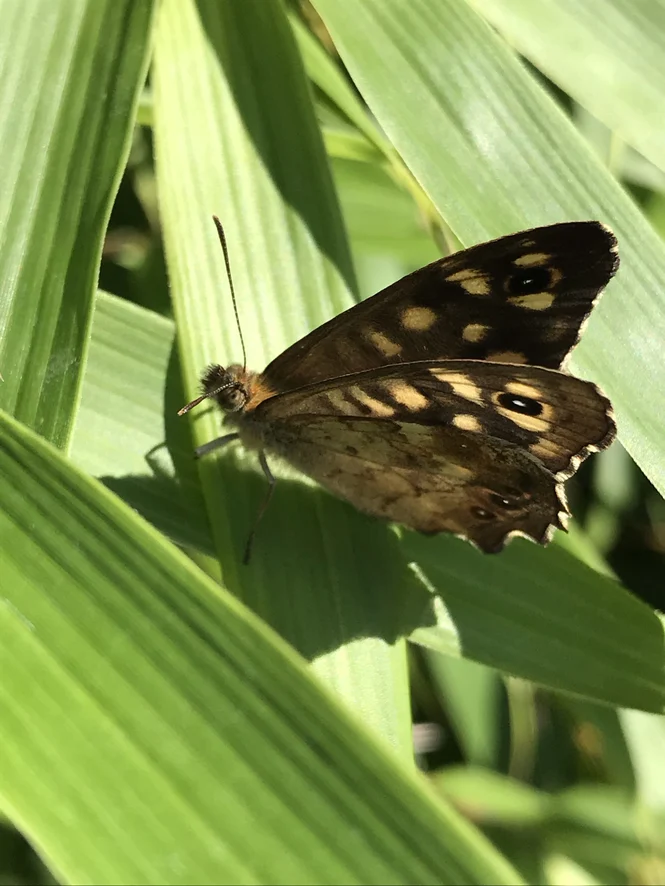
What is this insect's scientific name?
Pararge aegeria
